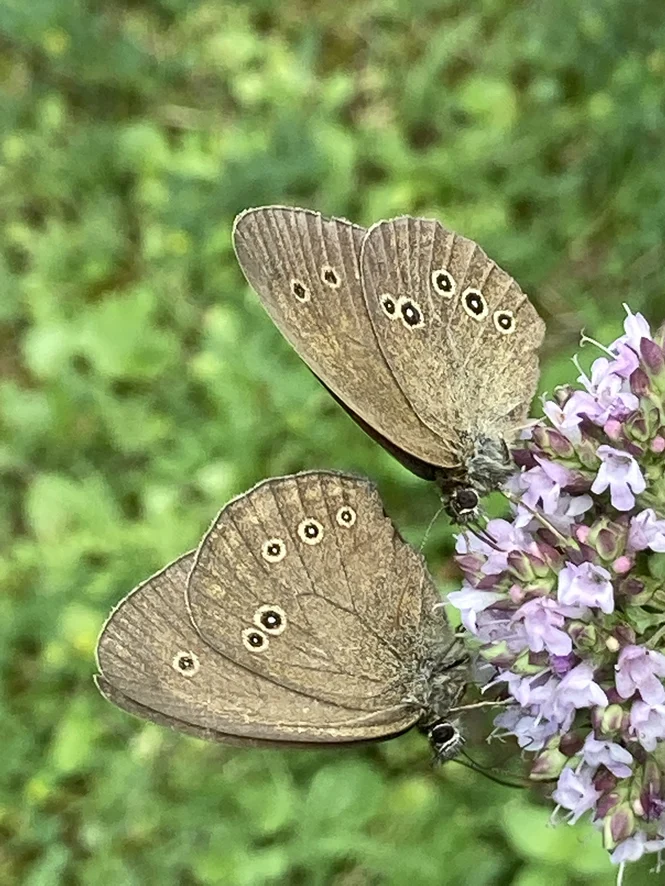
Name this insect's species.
Aphantopus hyperantus
